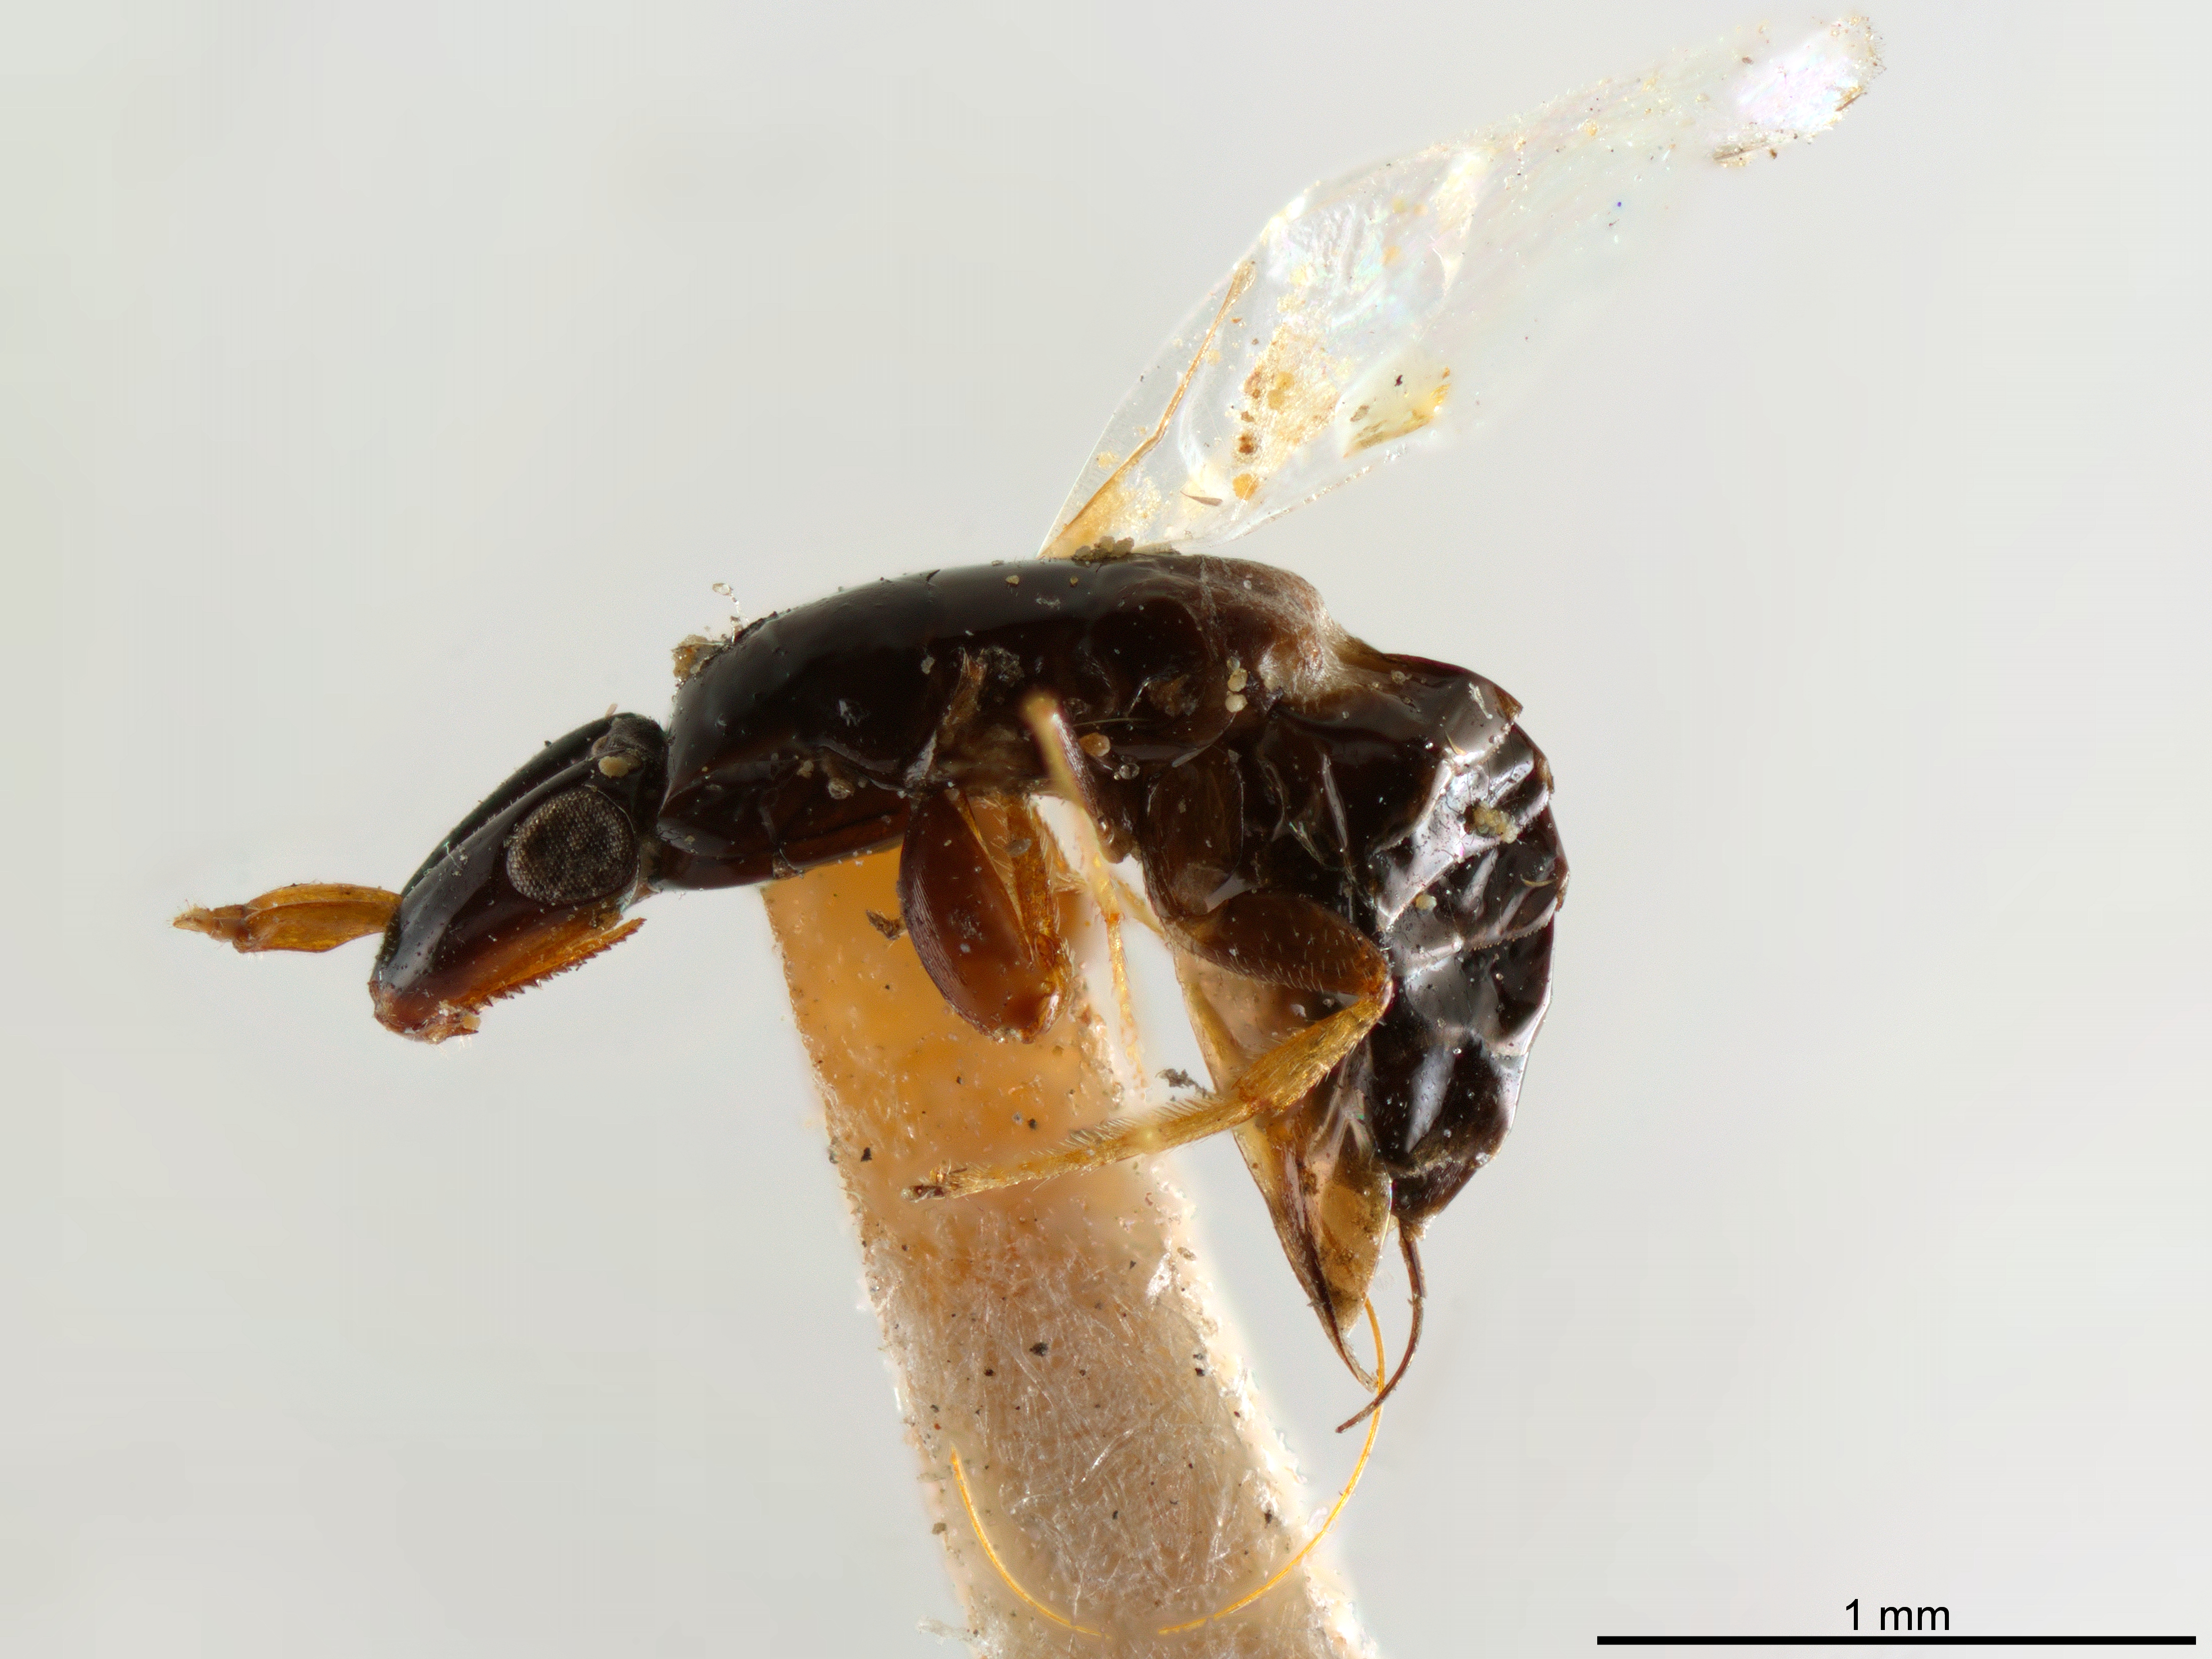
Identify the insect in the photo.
Tetrapus americanus
